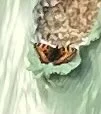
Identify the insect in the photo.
Aglais urticae
